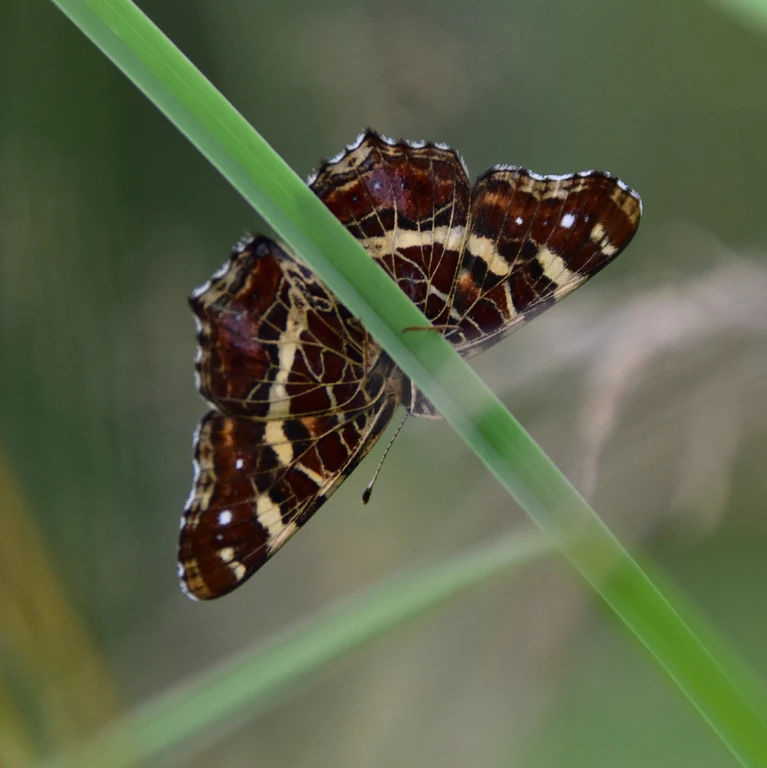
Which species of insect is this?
Araschnia levana
